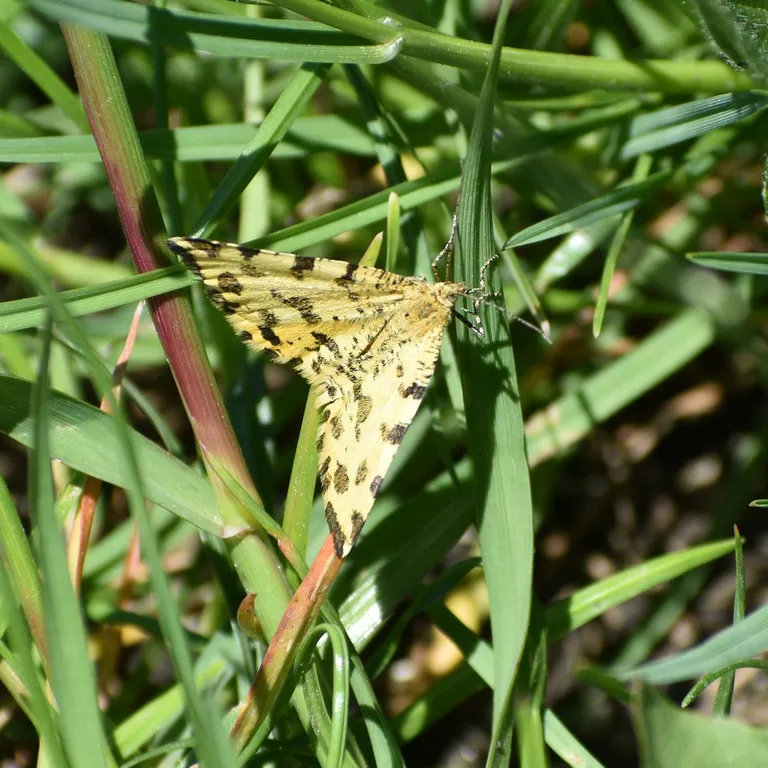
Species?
Pseudopanthera macularia
